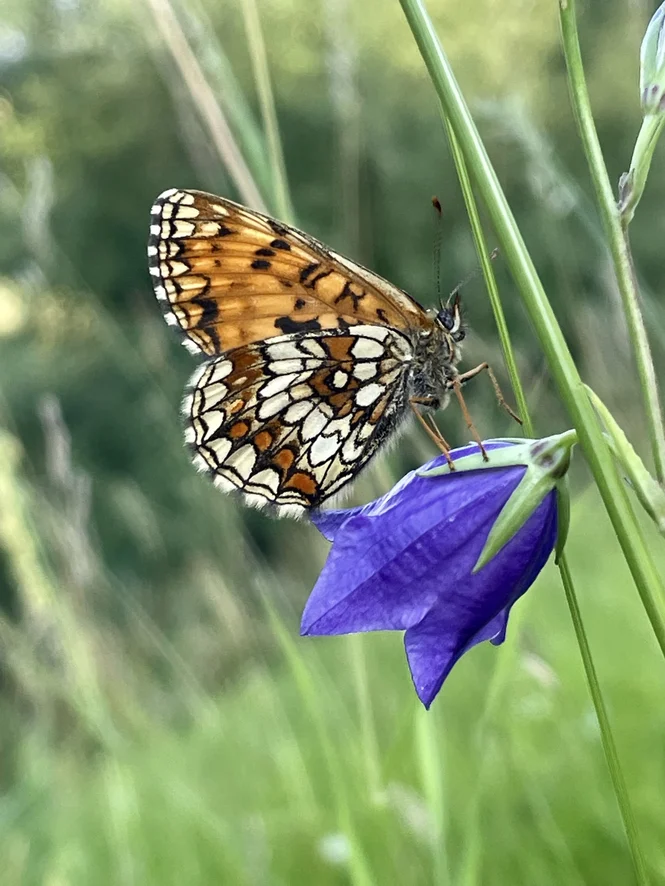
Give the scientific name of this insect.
Melitaea athalia
